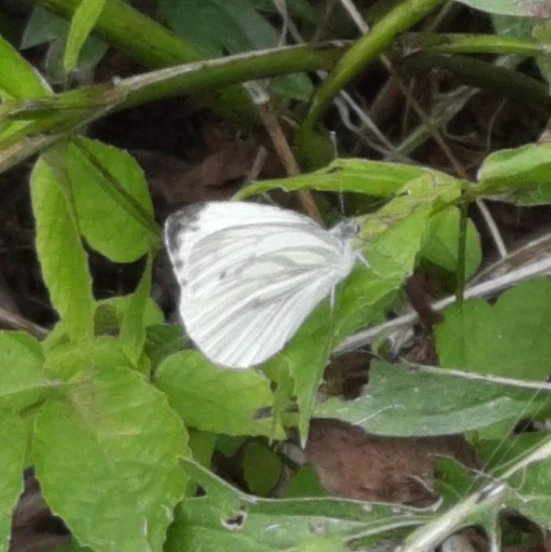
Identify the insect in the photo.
Pieris napi
